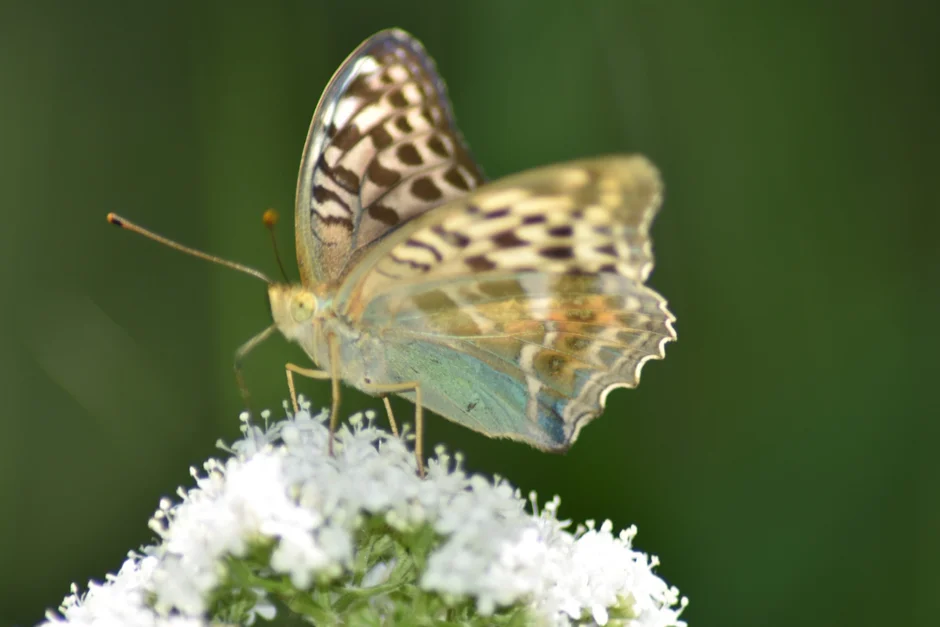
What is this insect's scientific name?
Argynnis paphia
